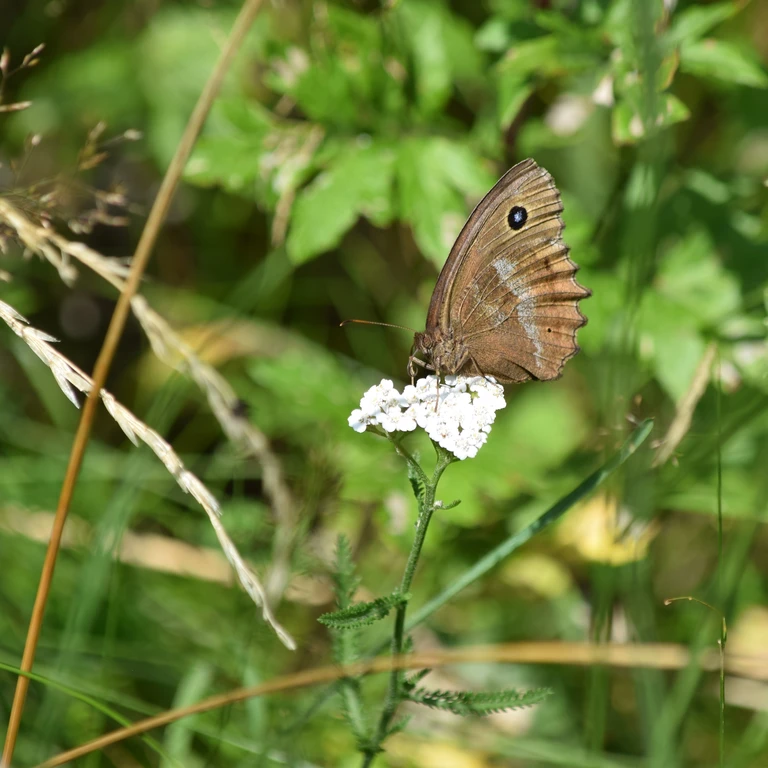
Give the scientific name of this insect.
Minois dryas
